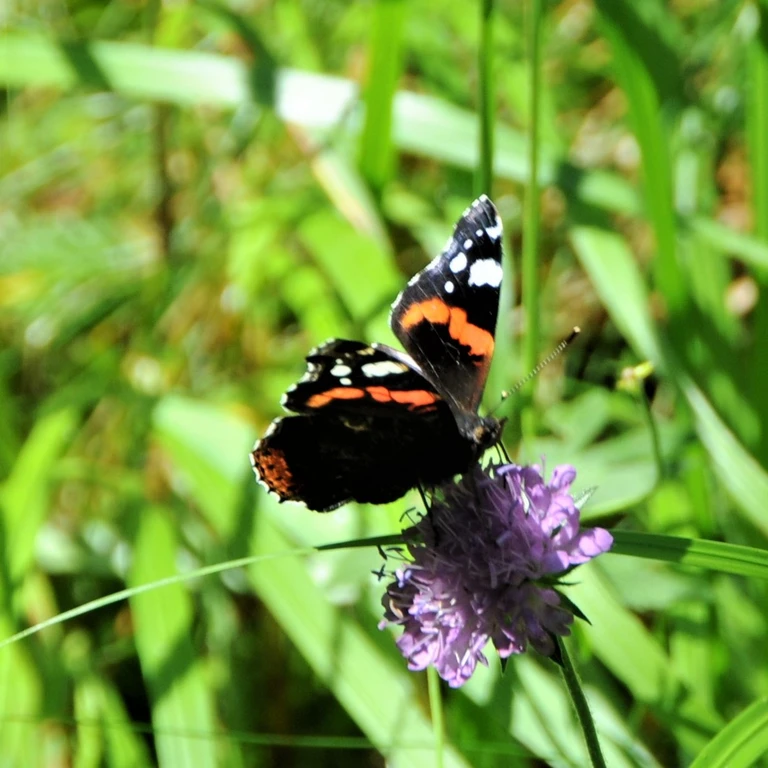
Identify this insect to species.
Vanessa atalanta
